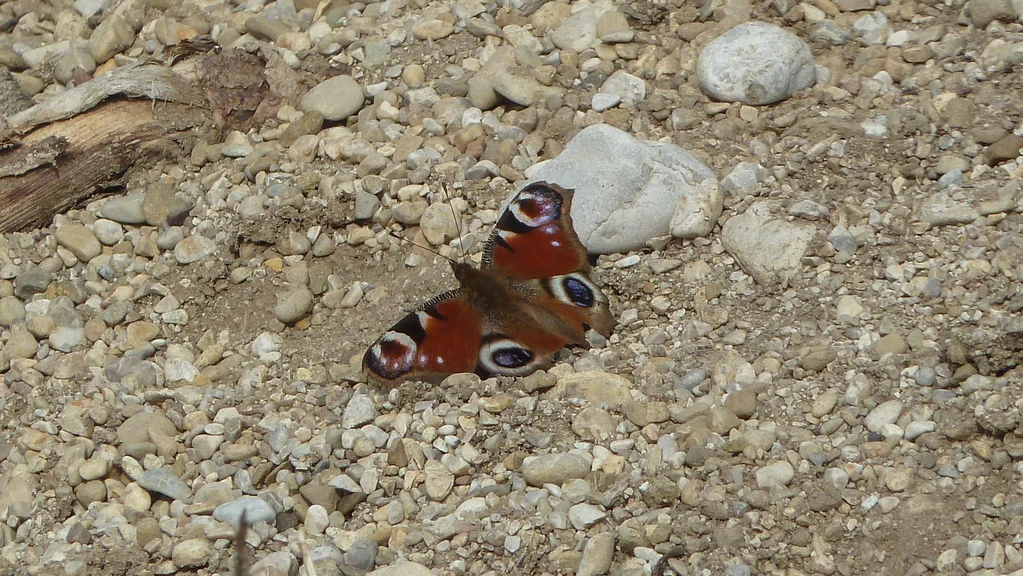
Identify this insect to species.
Aglais io
